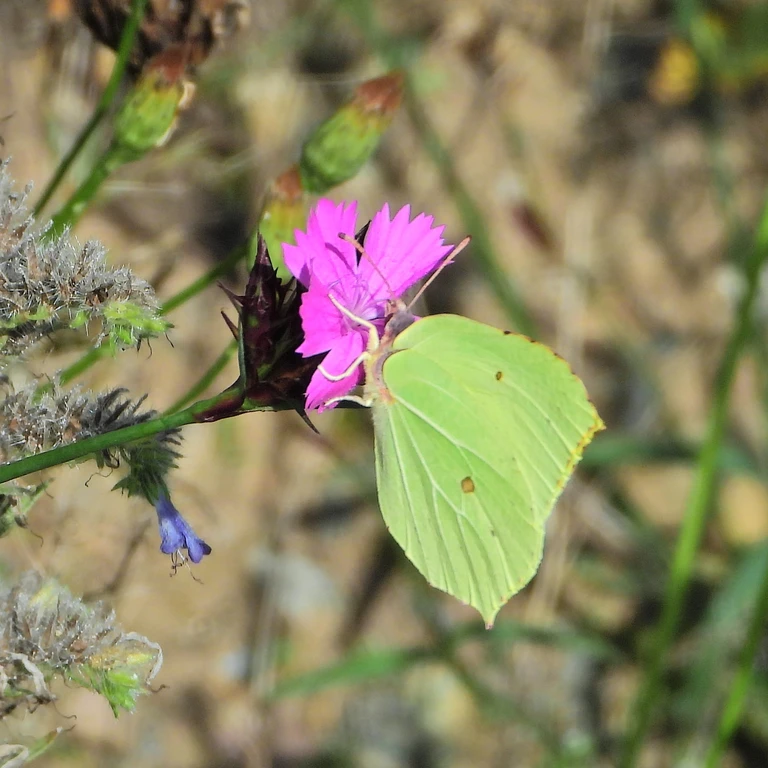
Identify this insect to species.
Gonepteryx rhamni
